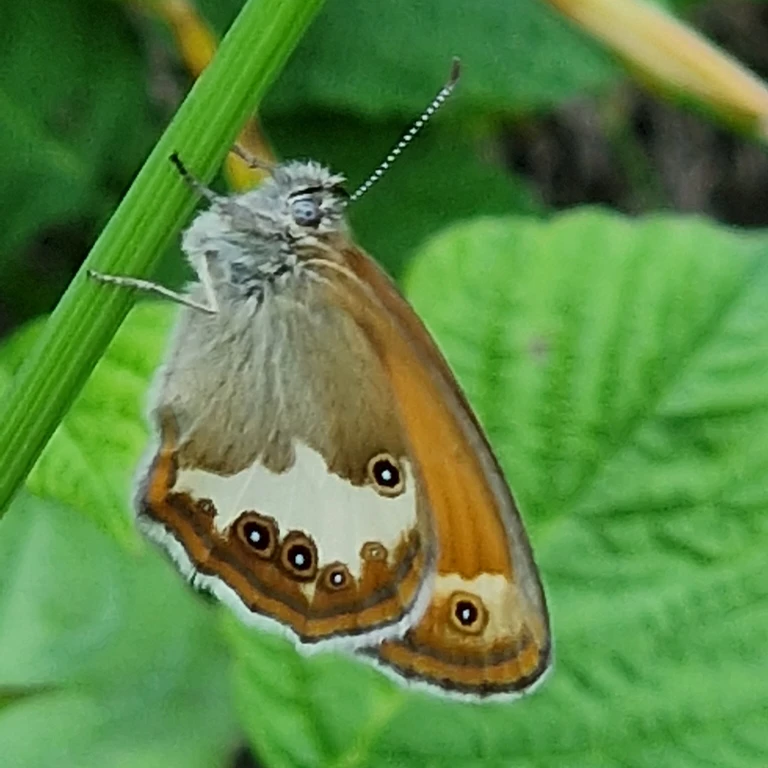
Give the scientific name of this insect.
Coenonympha arcania
